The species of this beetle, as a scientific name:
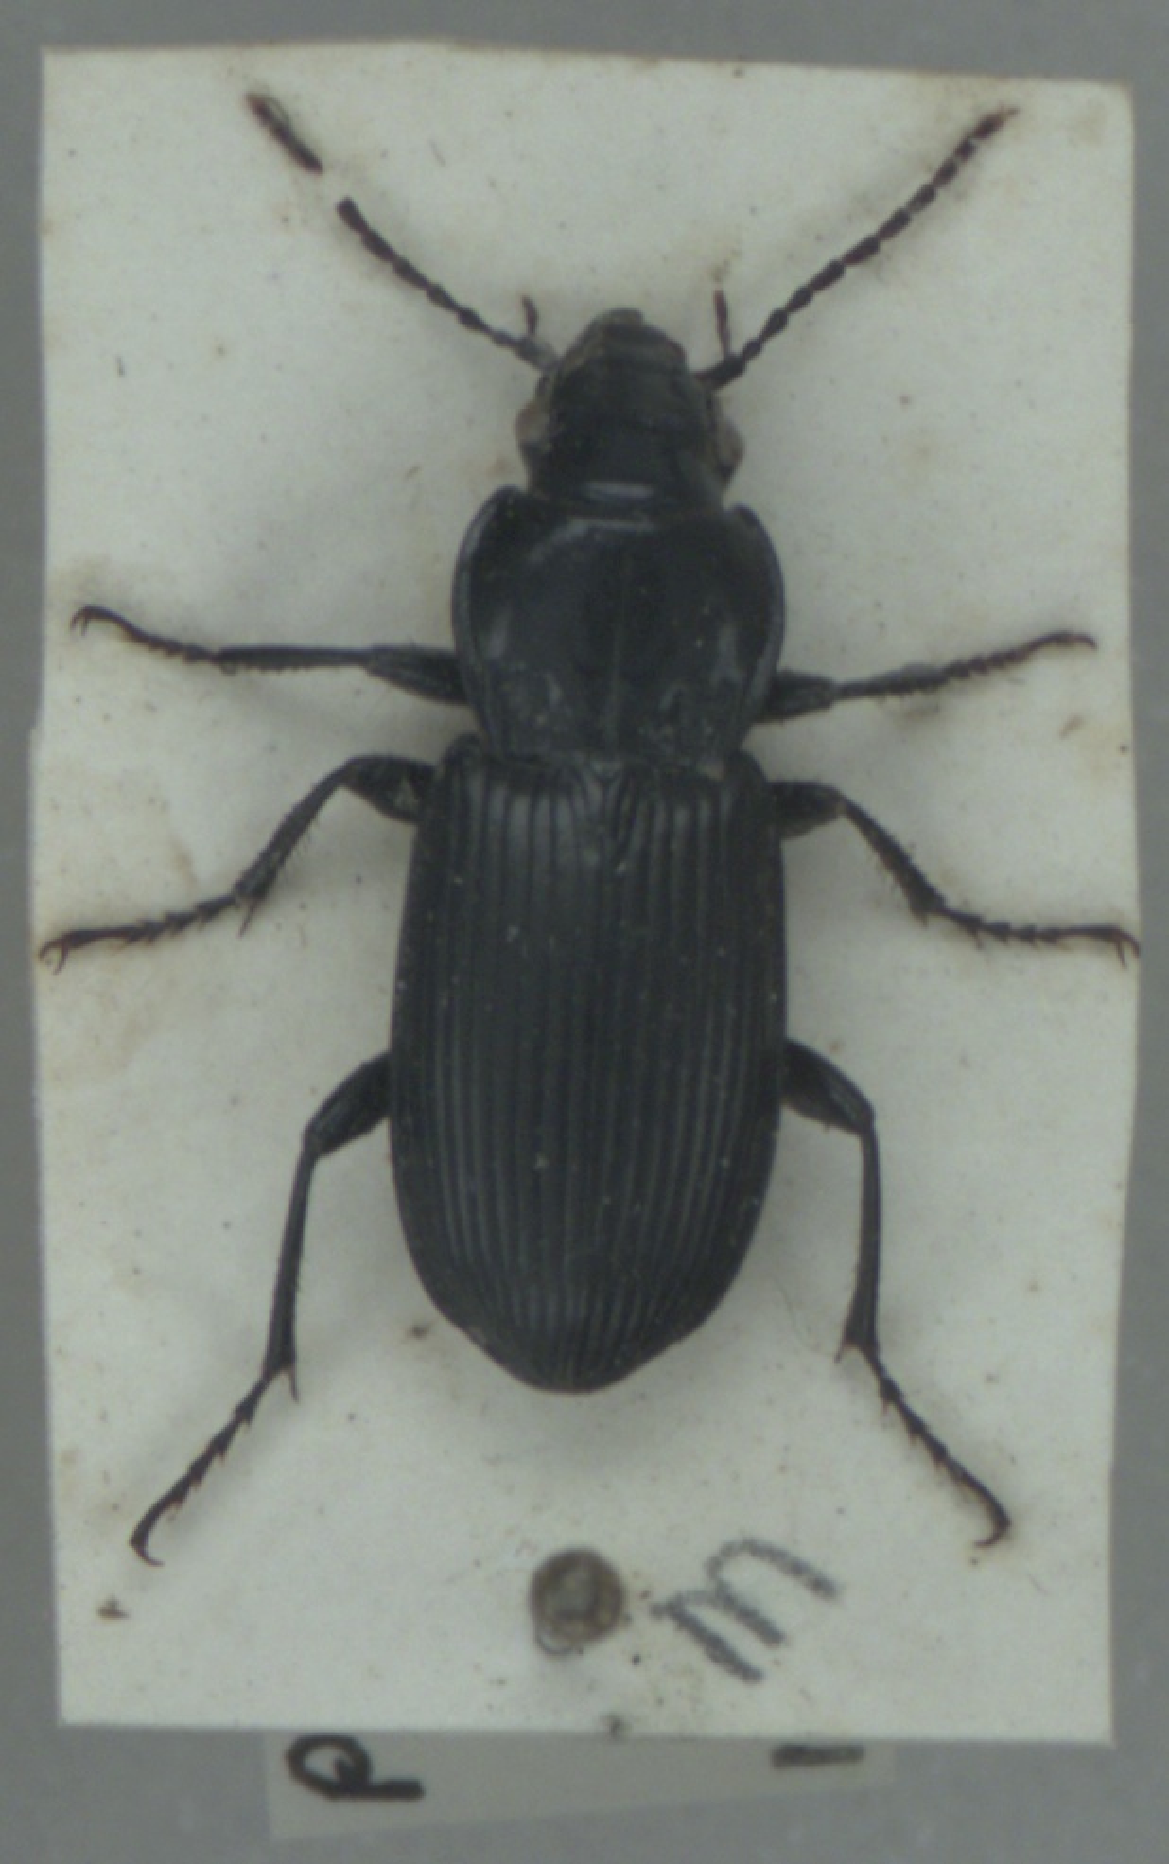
Pterostichus melanarius
